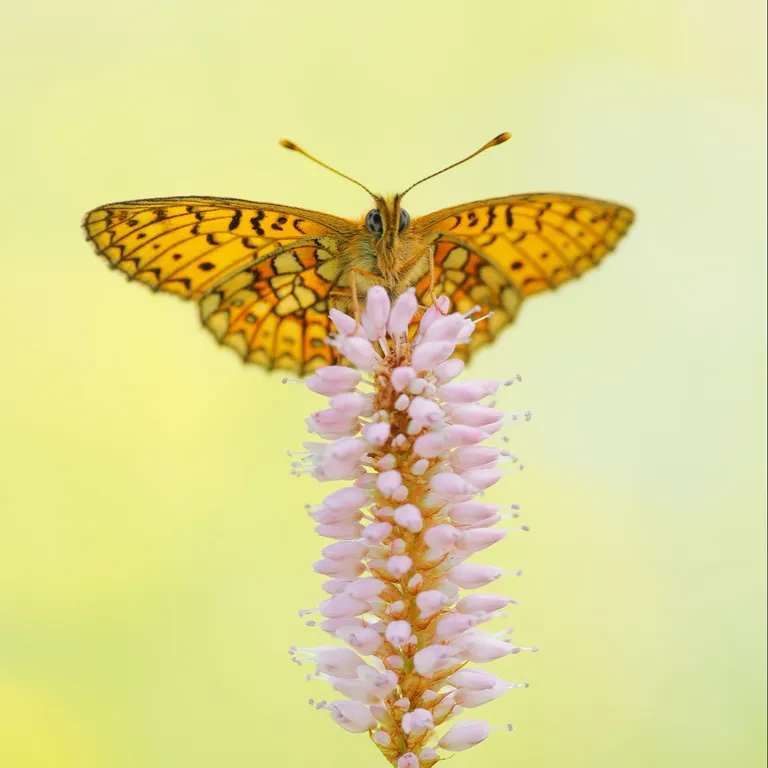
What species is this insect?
Boloria eunomia
